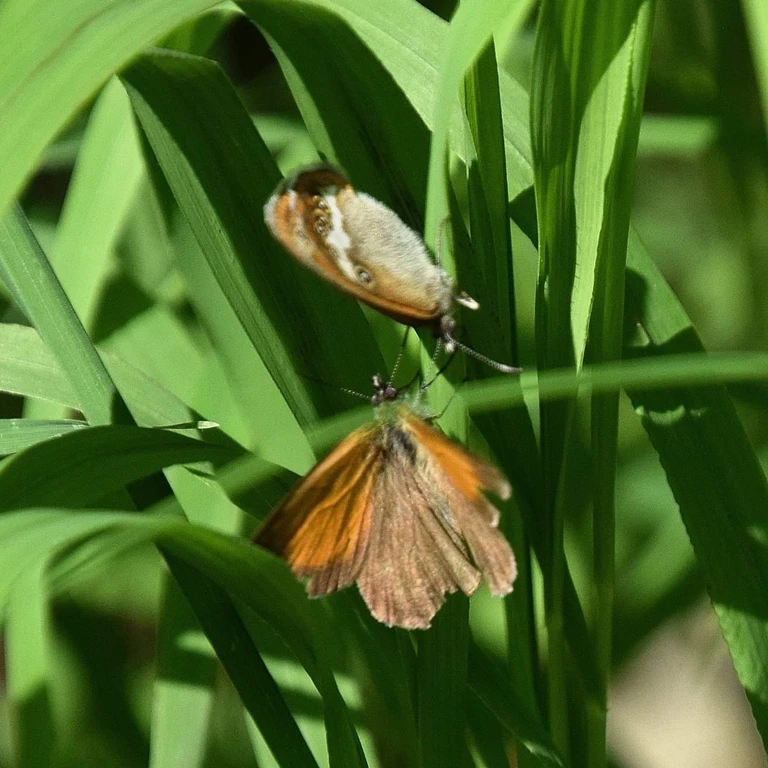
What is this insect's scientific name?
Coenonympha arcania
